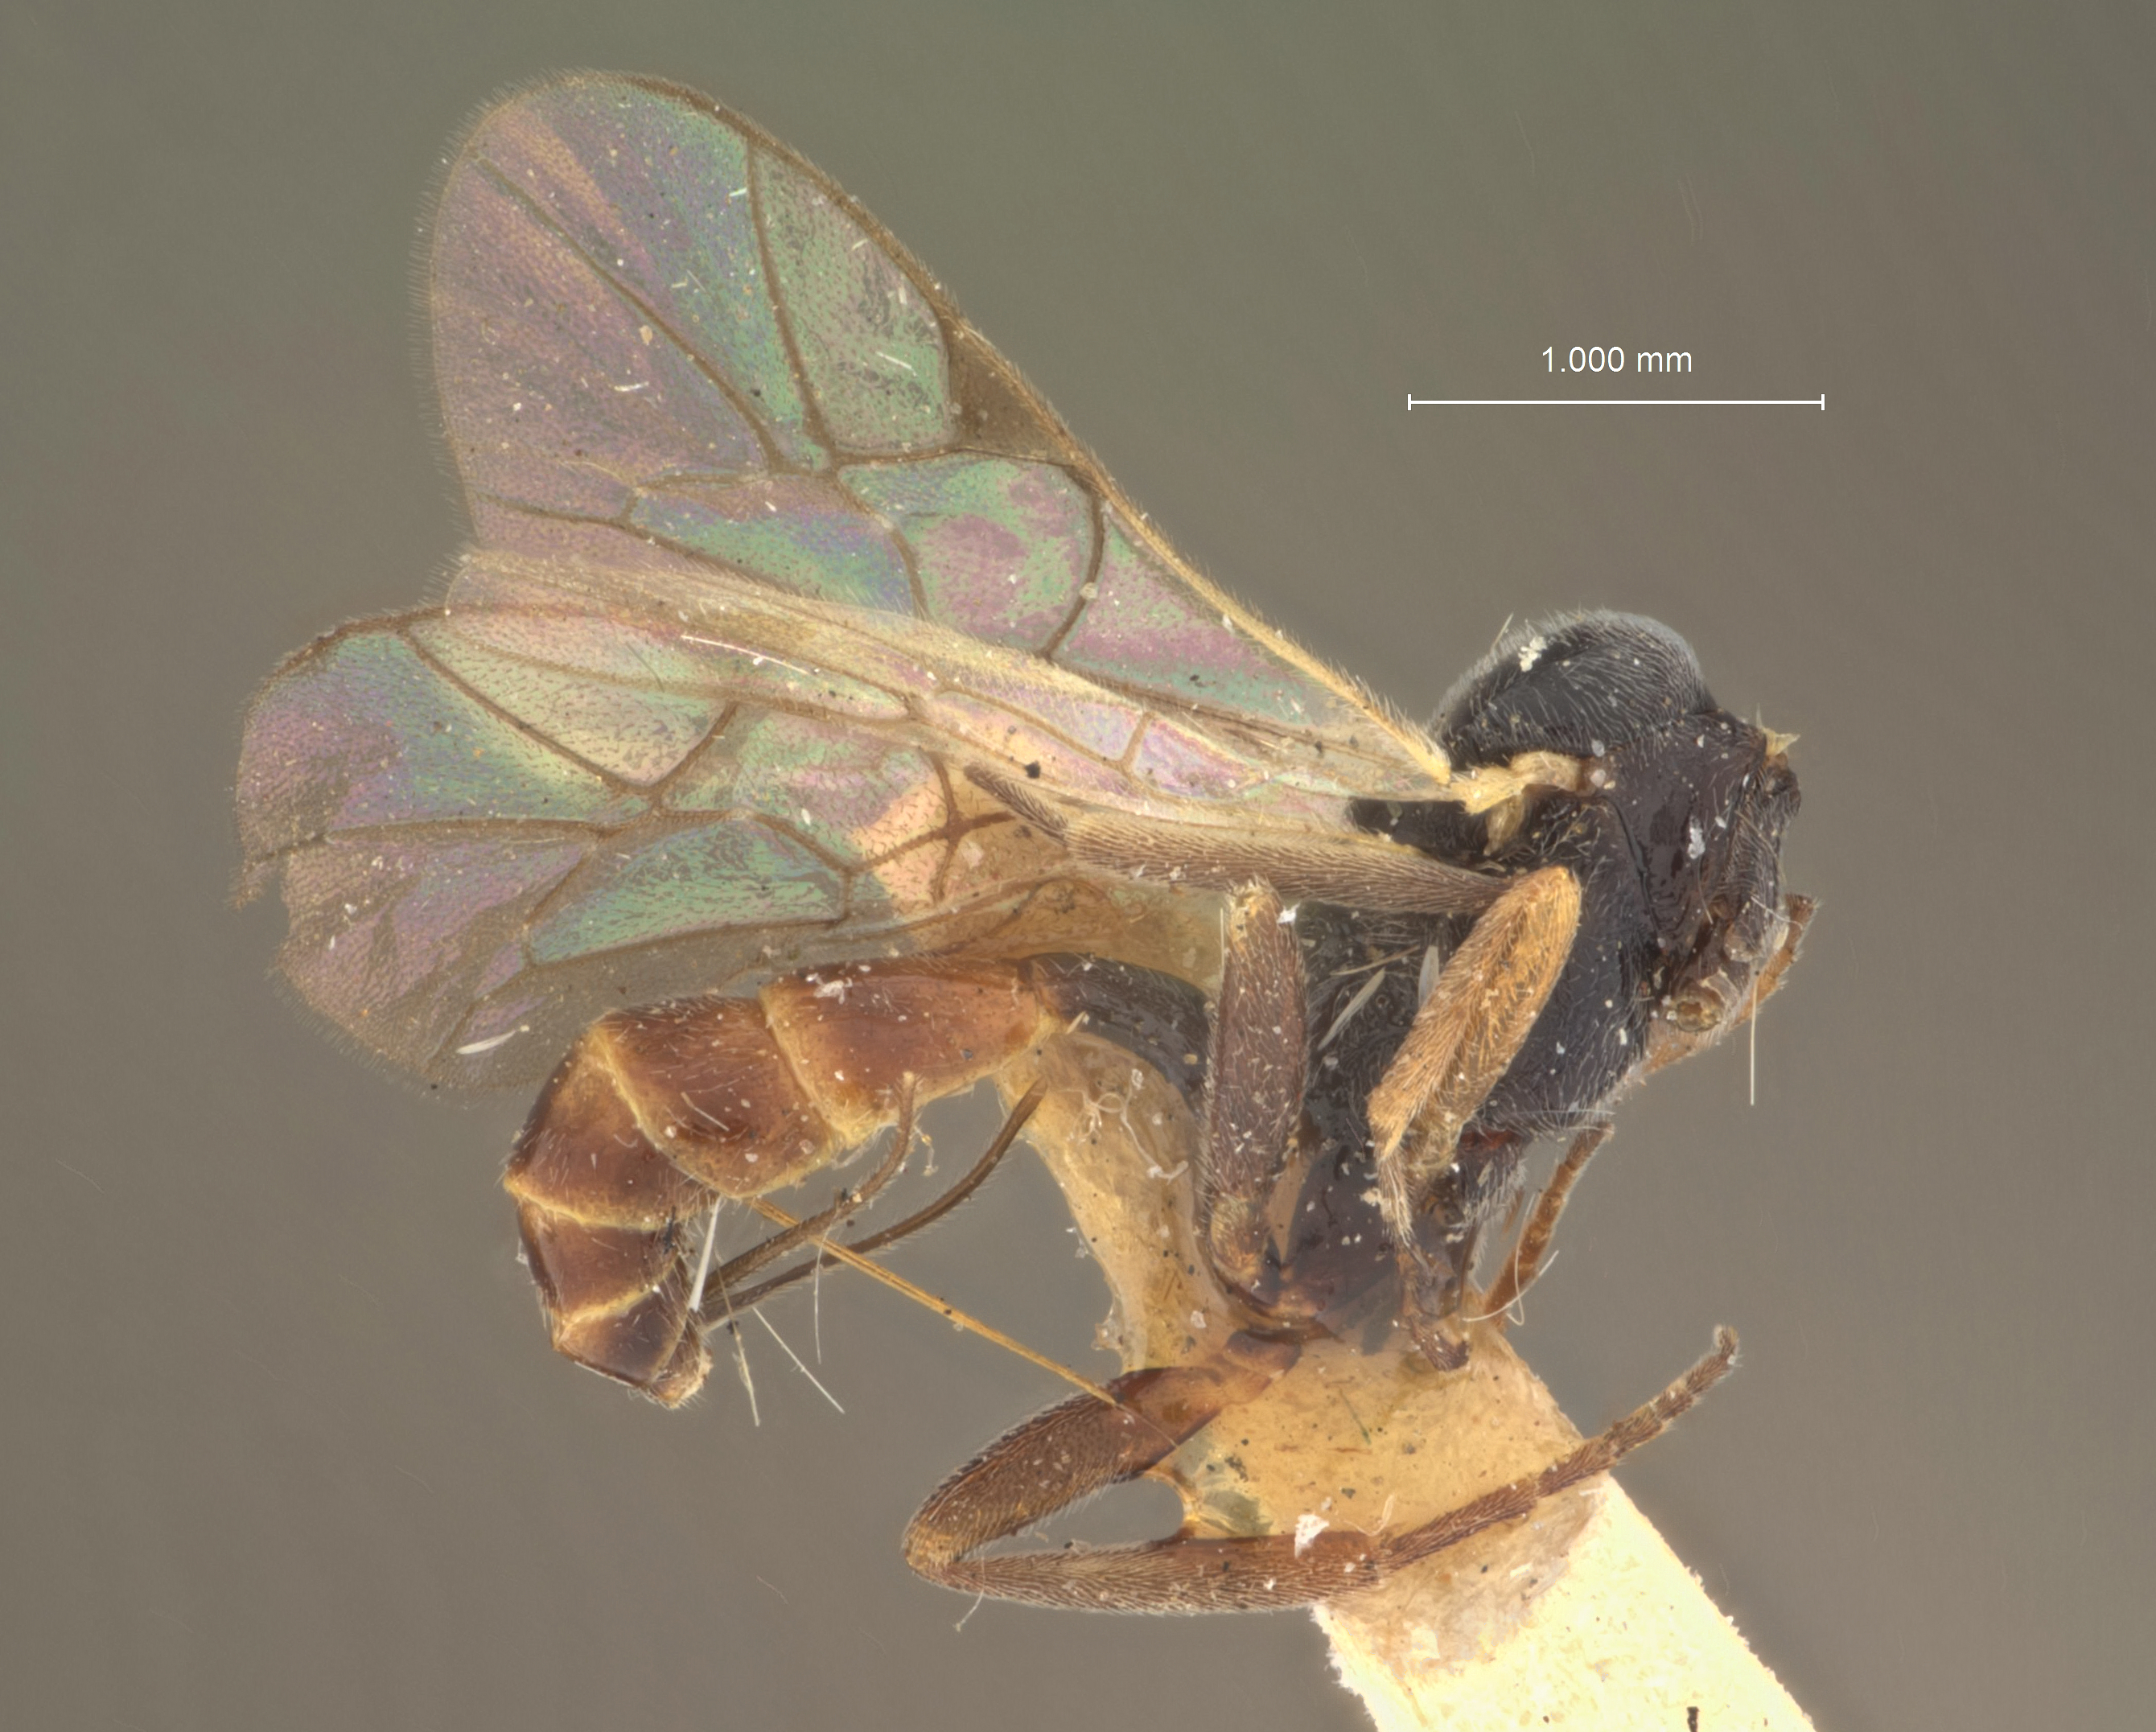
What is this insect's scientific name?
Orthopelma colordense
